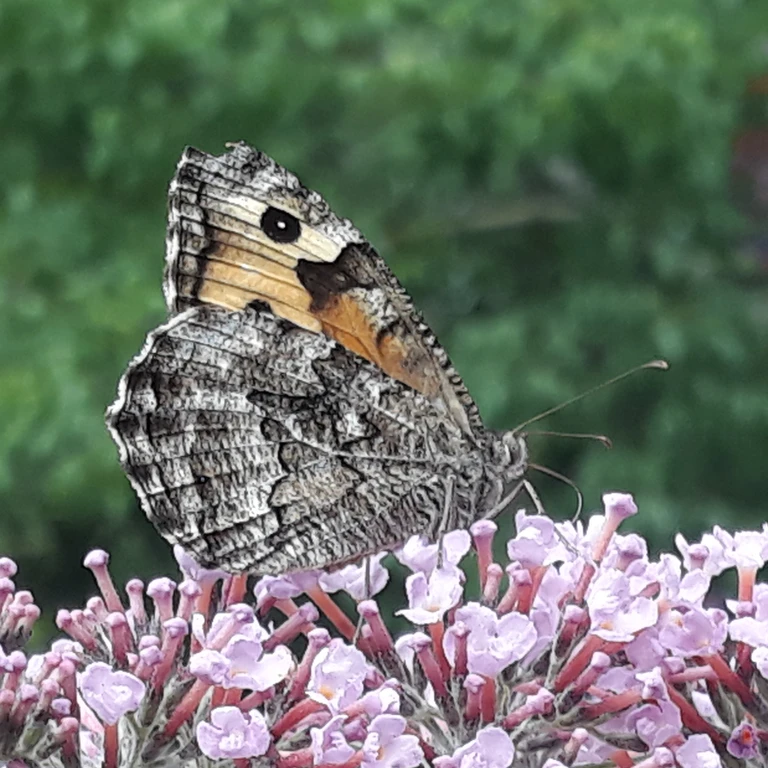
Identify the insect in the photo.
Hipparchia semele
